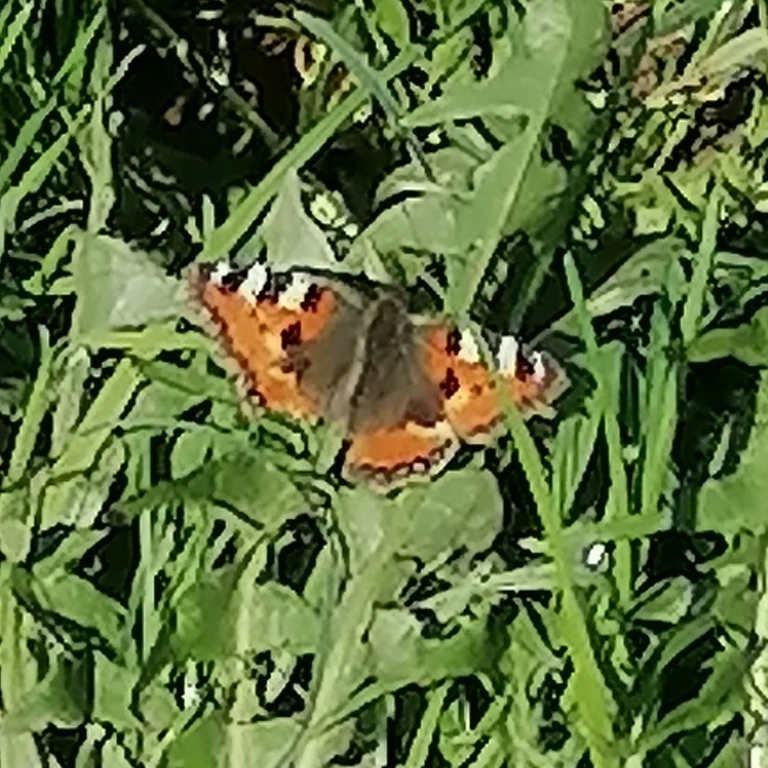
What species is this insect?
Aglais urticae
